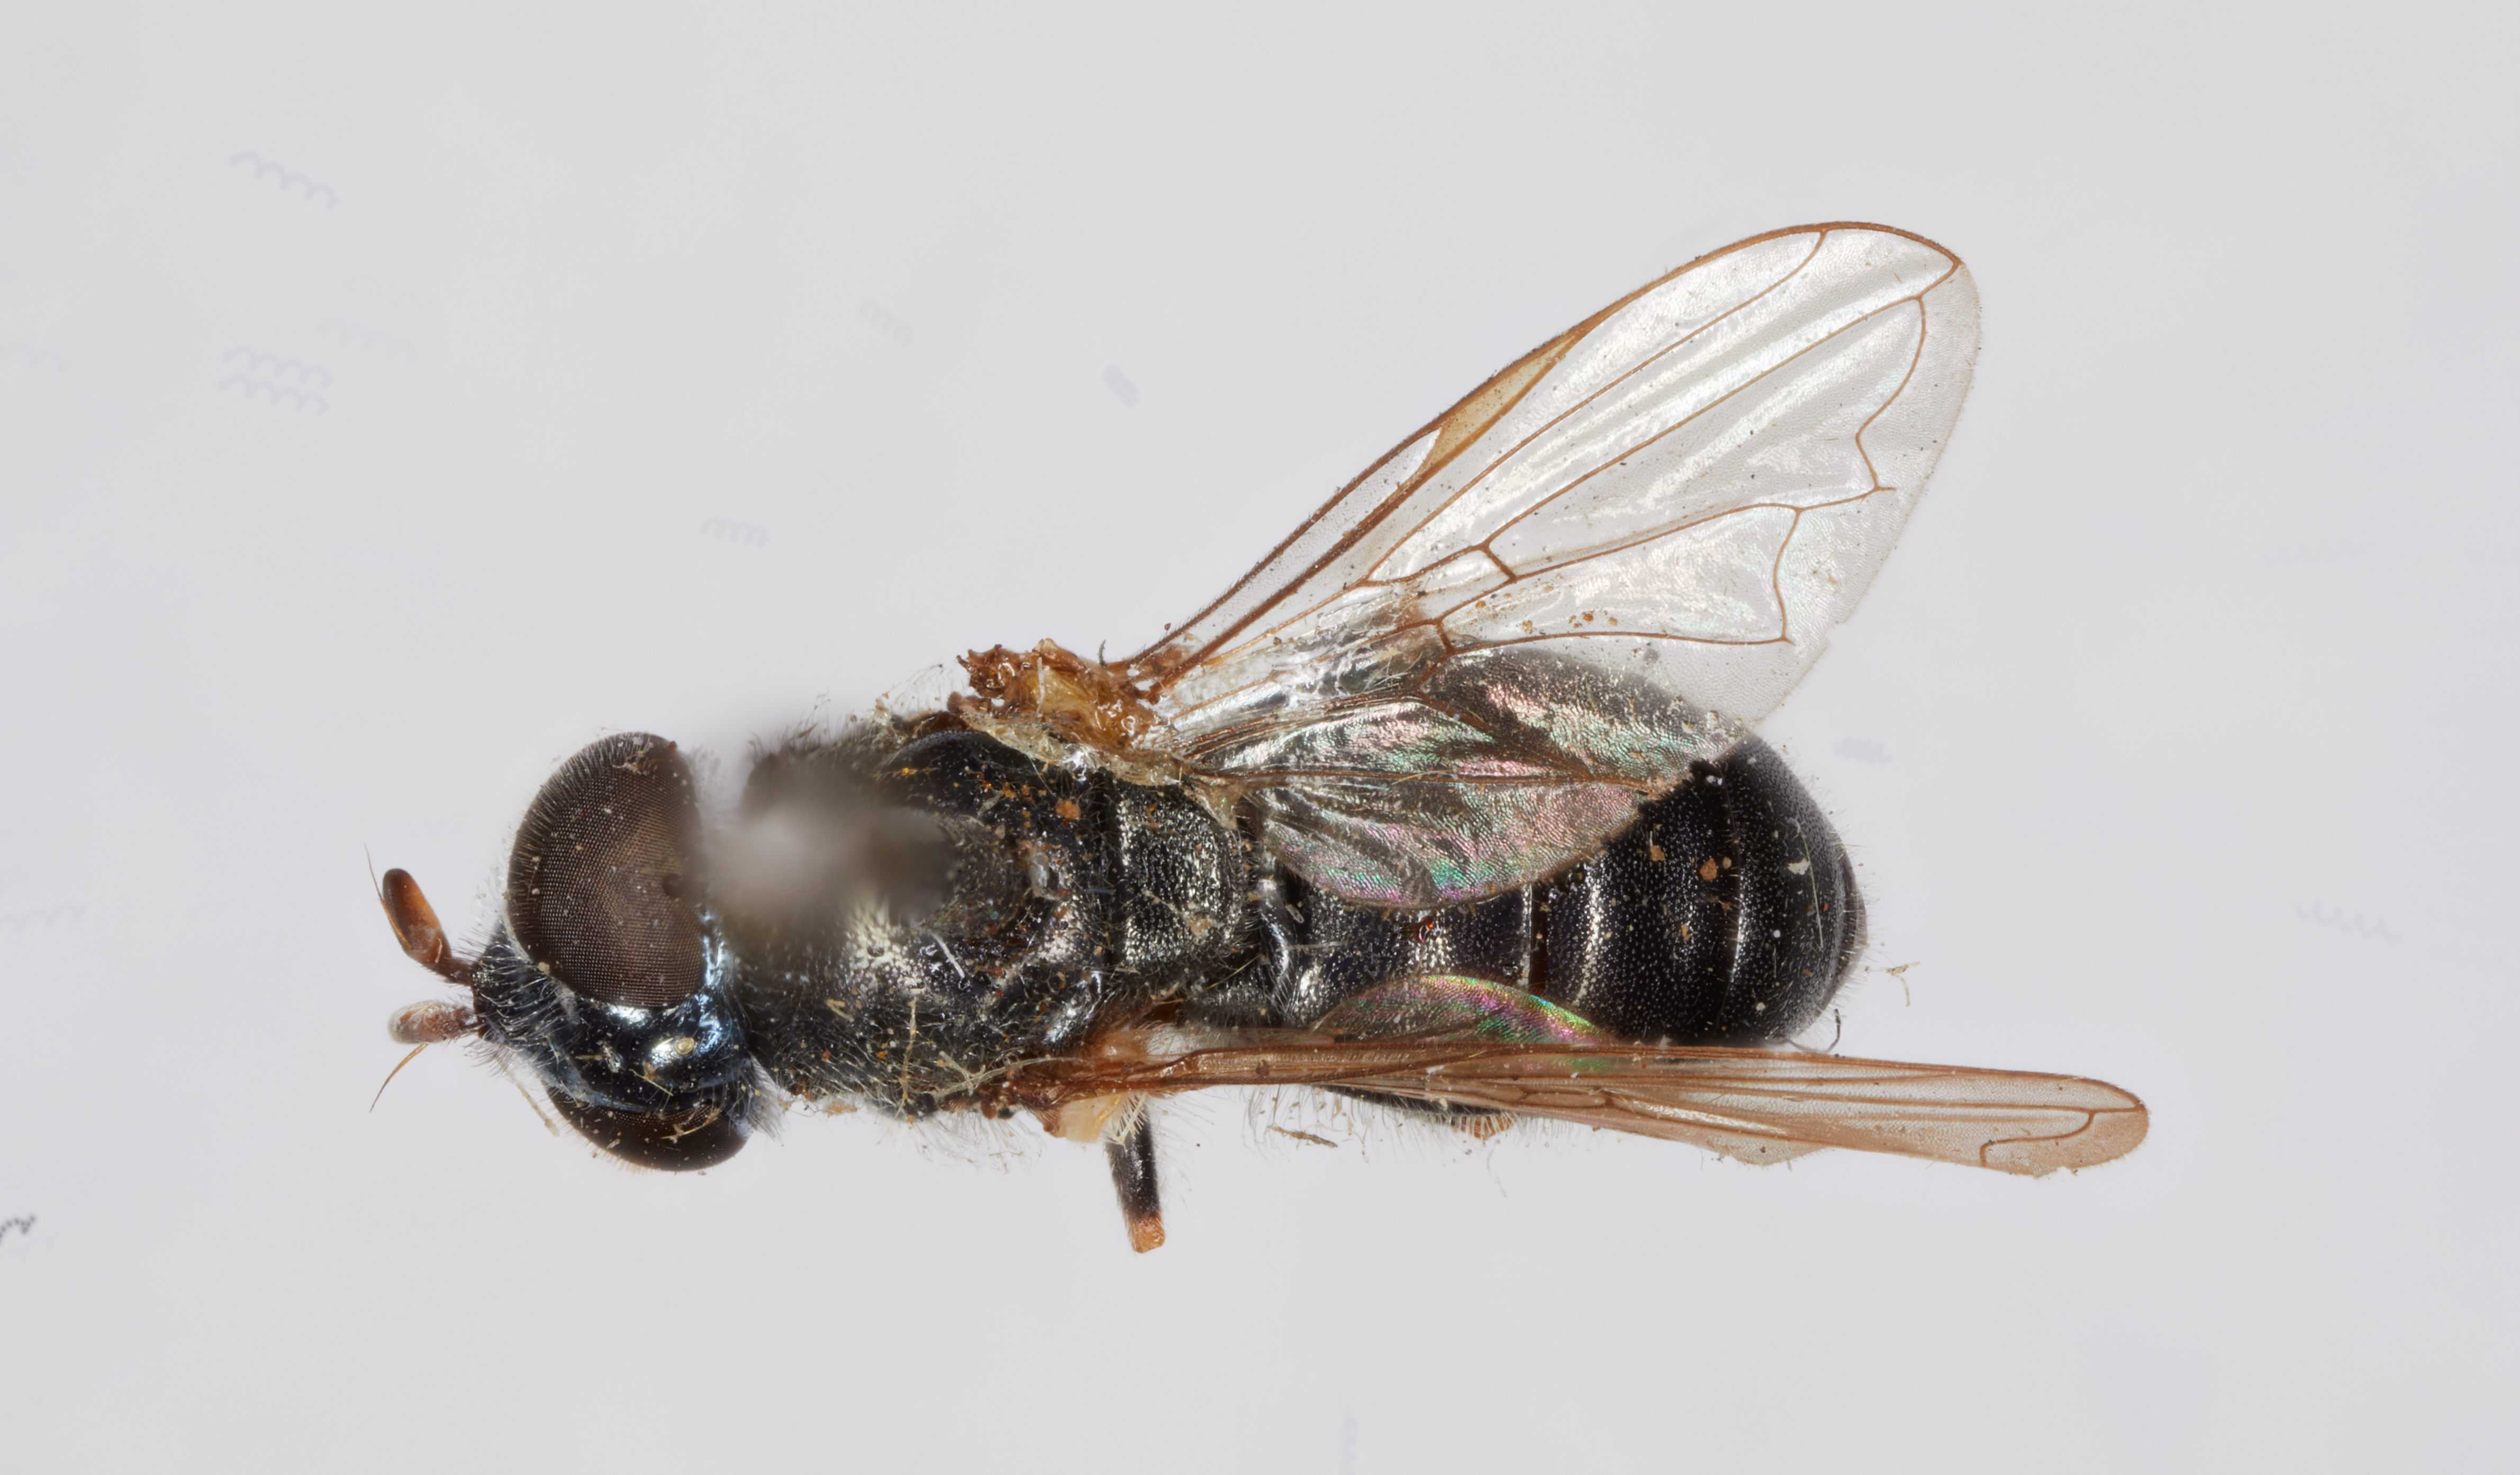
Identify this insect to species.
Pipiza pistica
